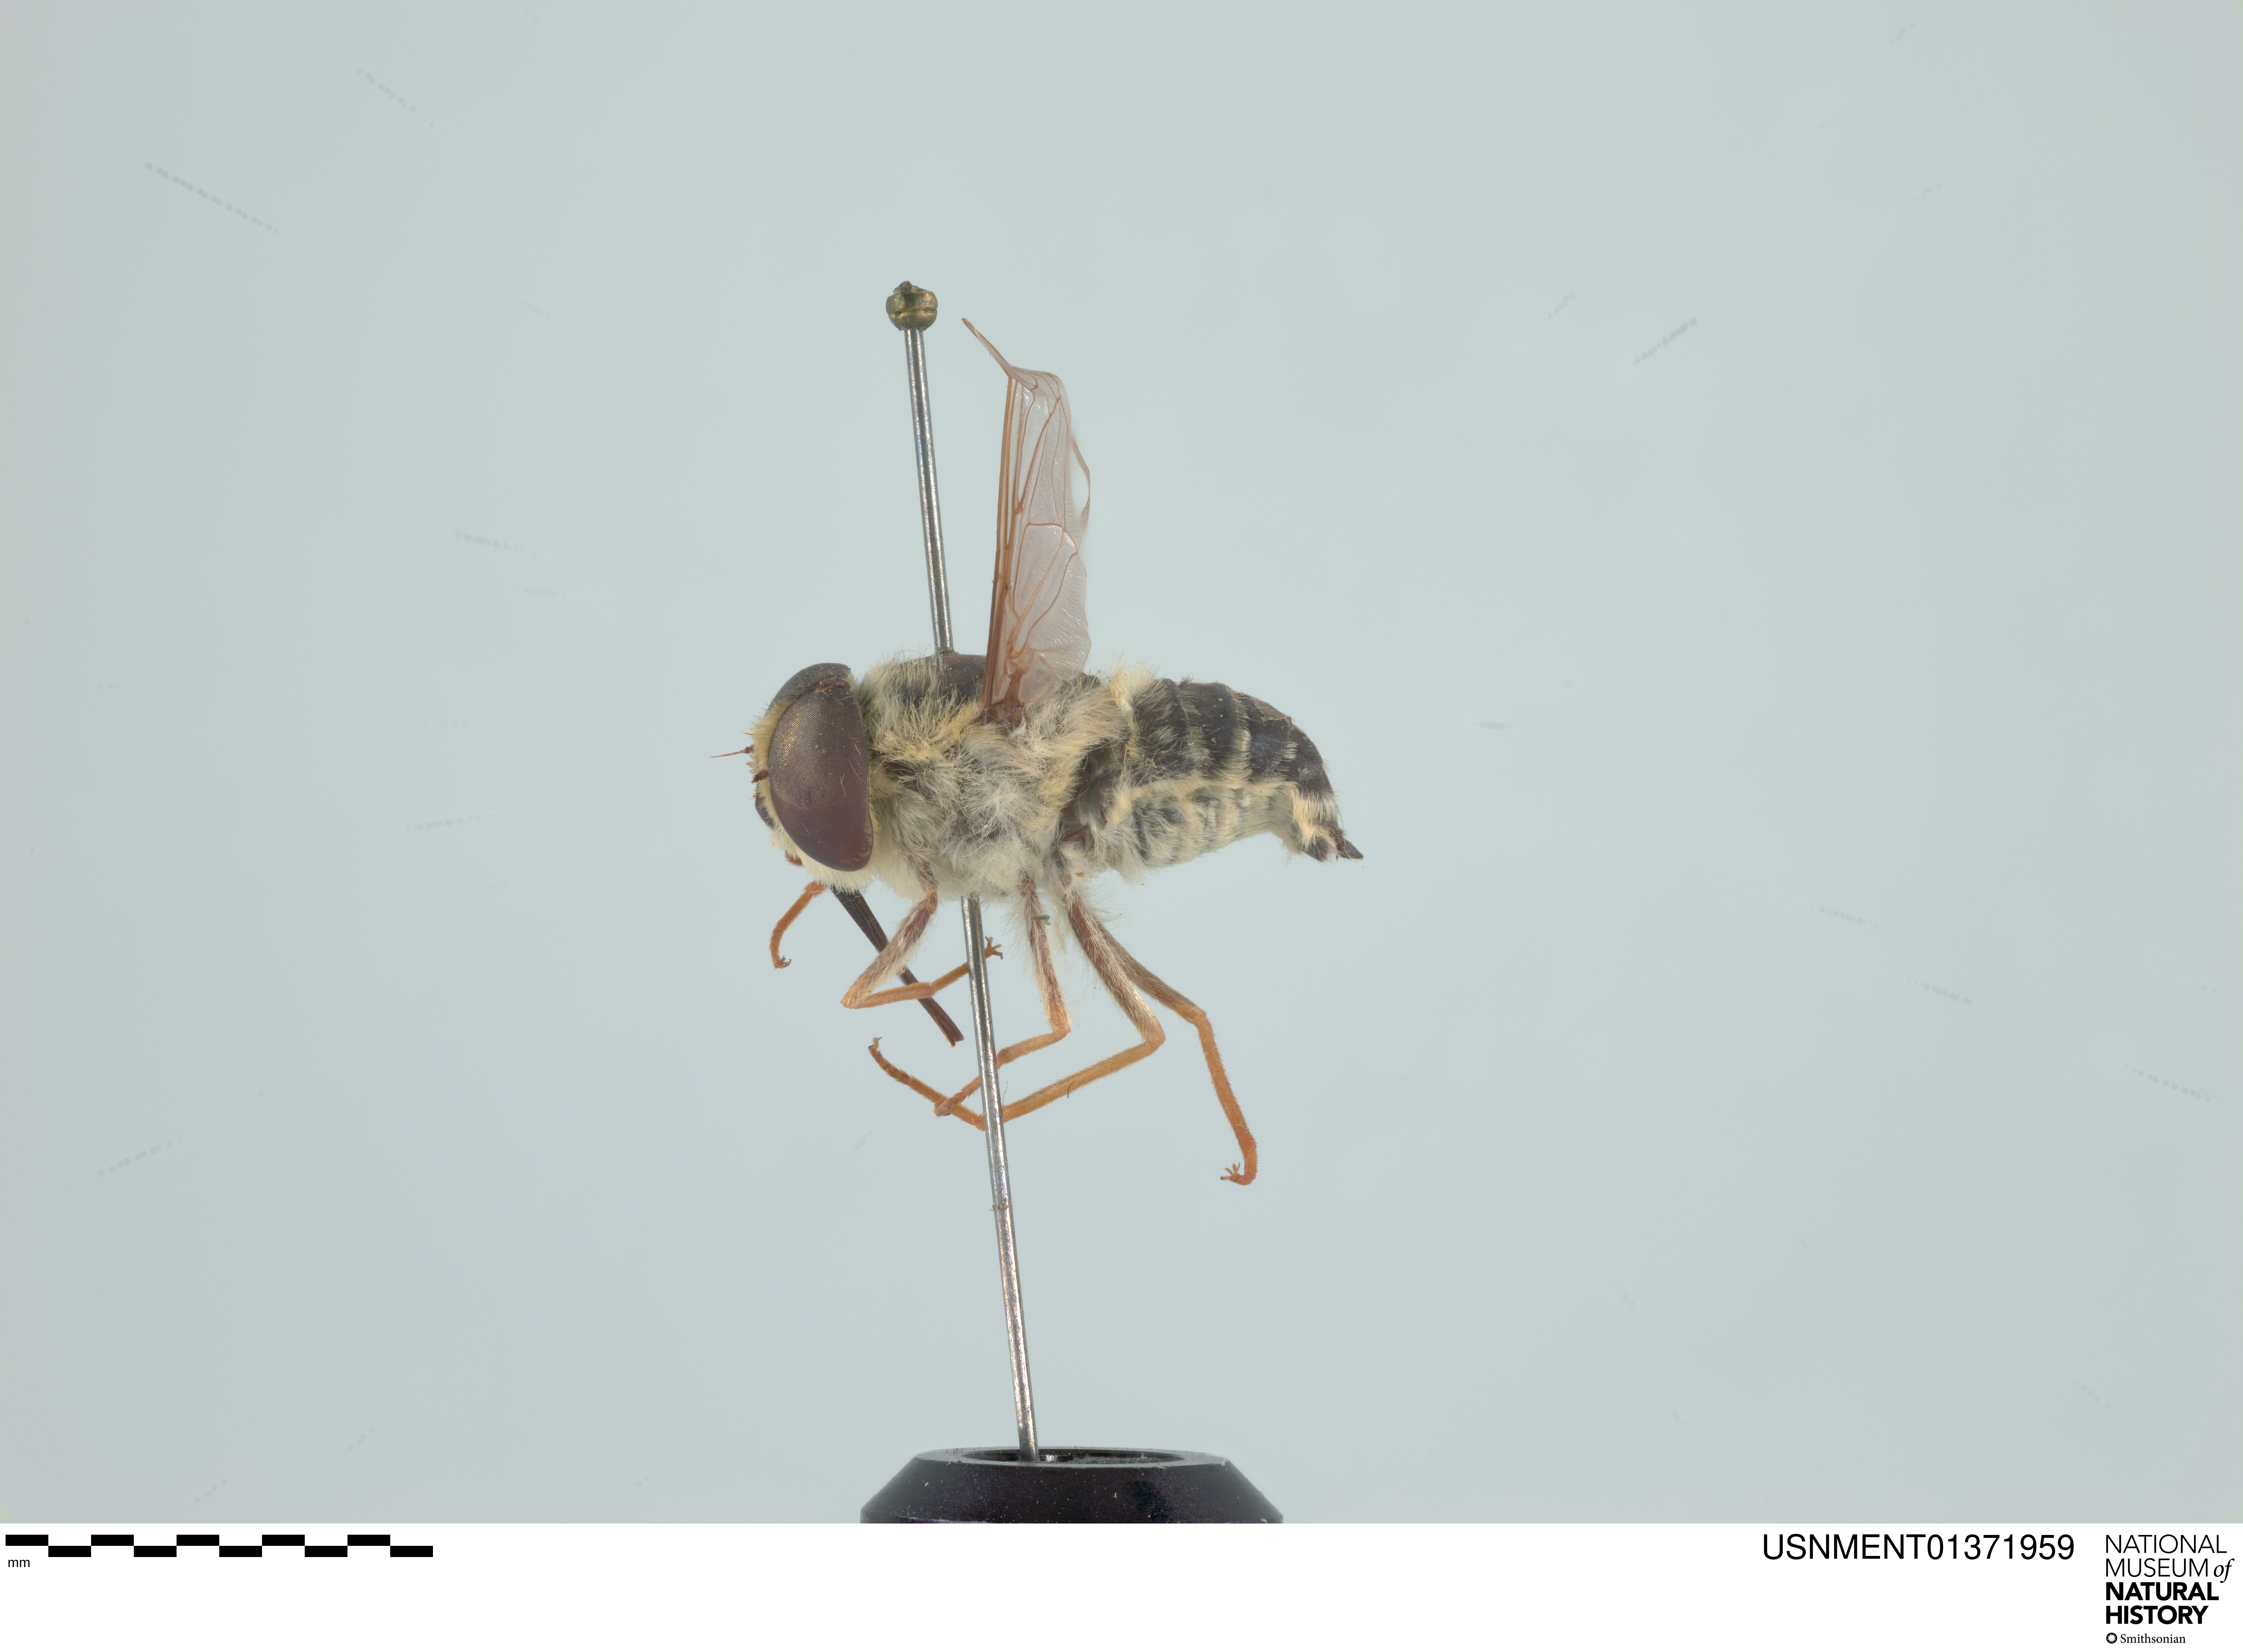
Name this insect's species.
Neorhynchocephalus tauscheri
